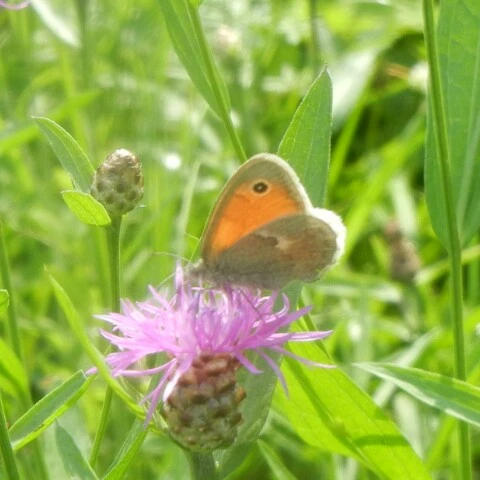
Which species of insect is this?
Coenonympha pamphilus
